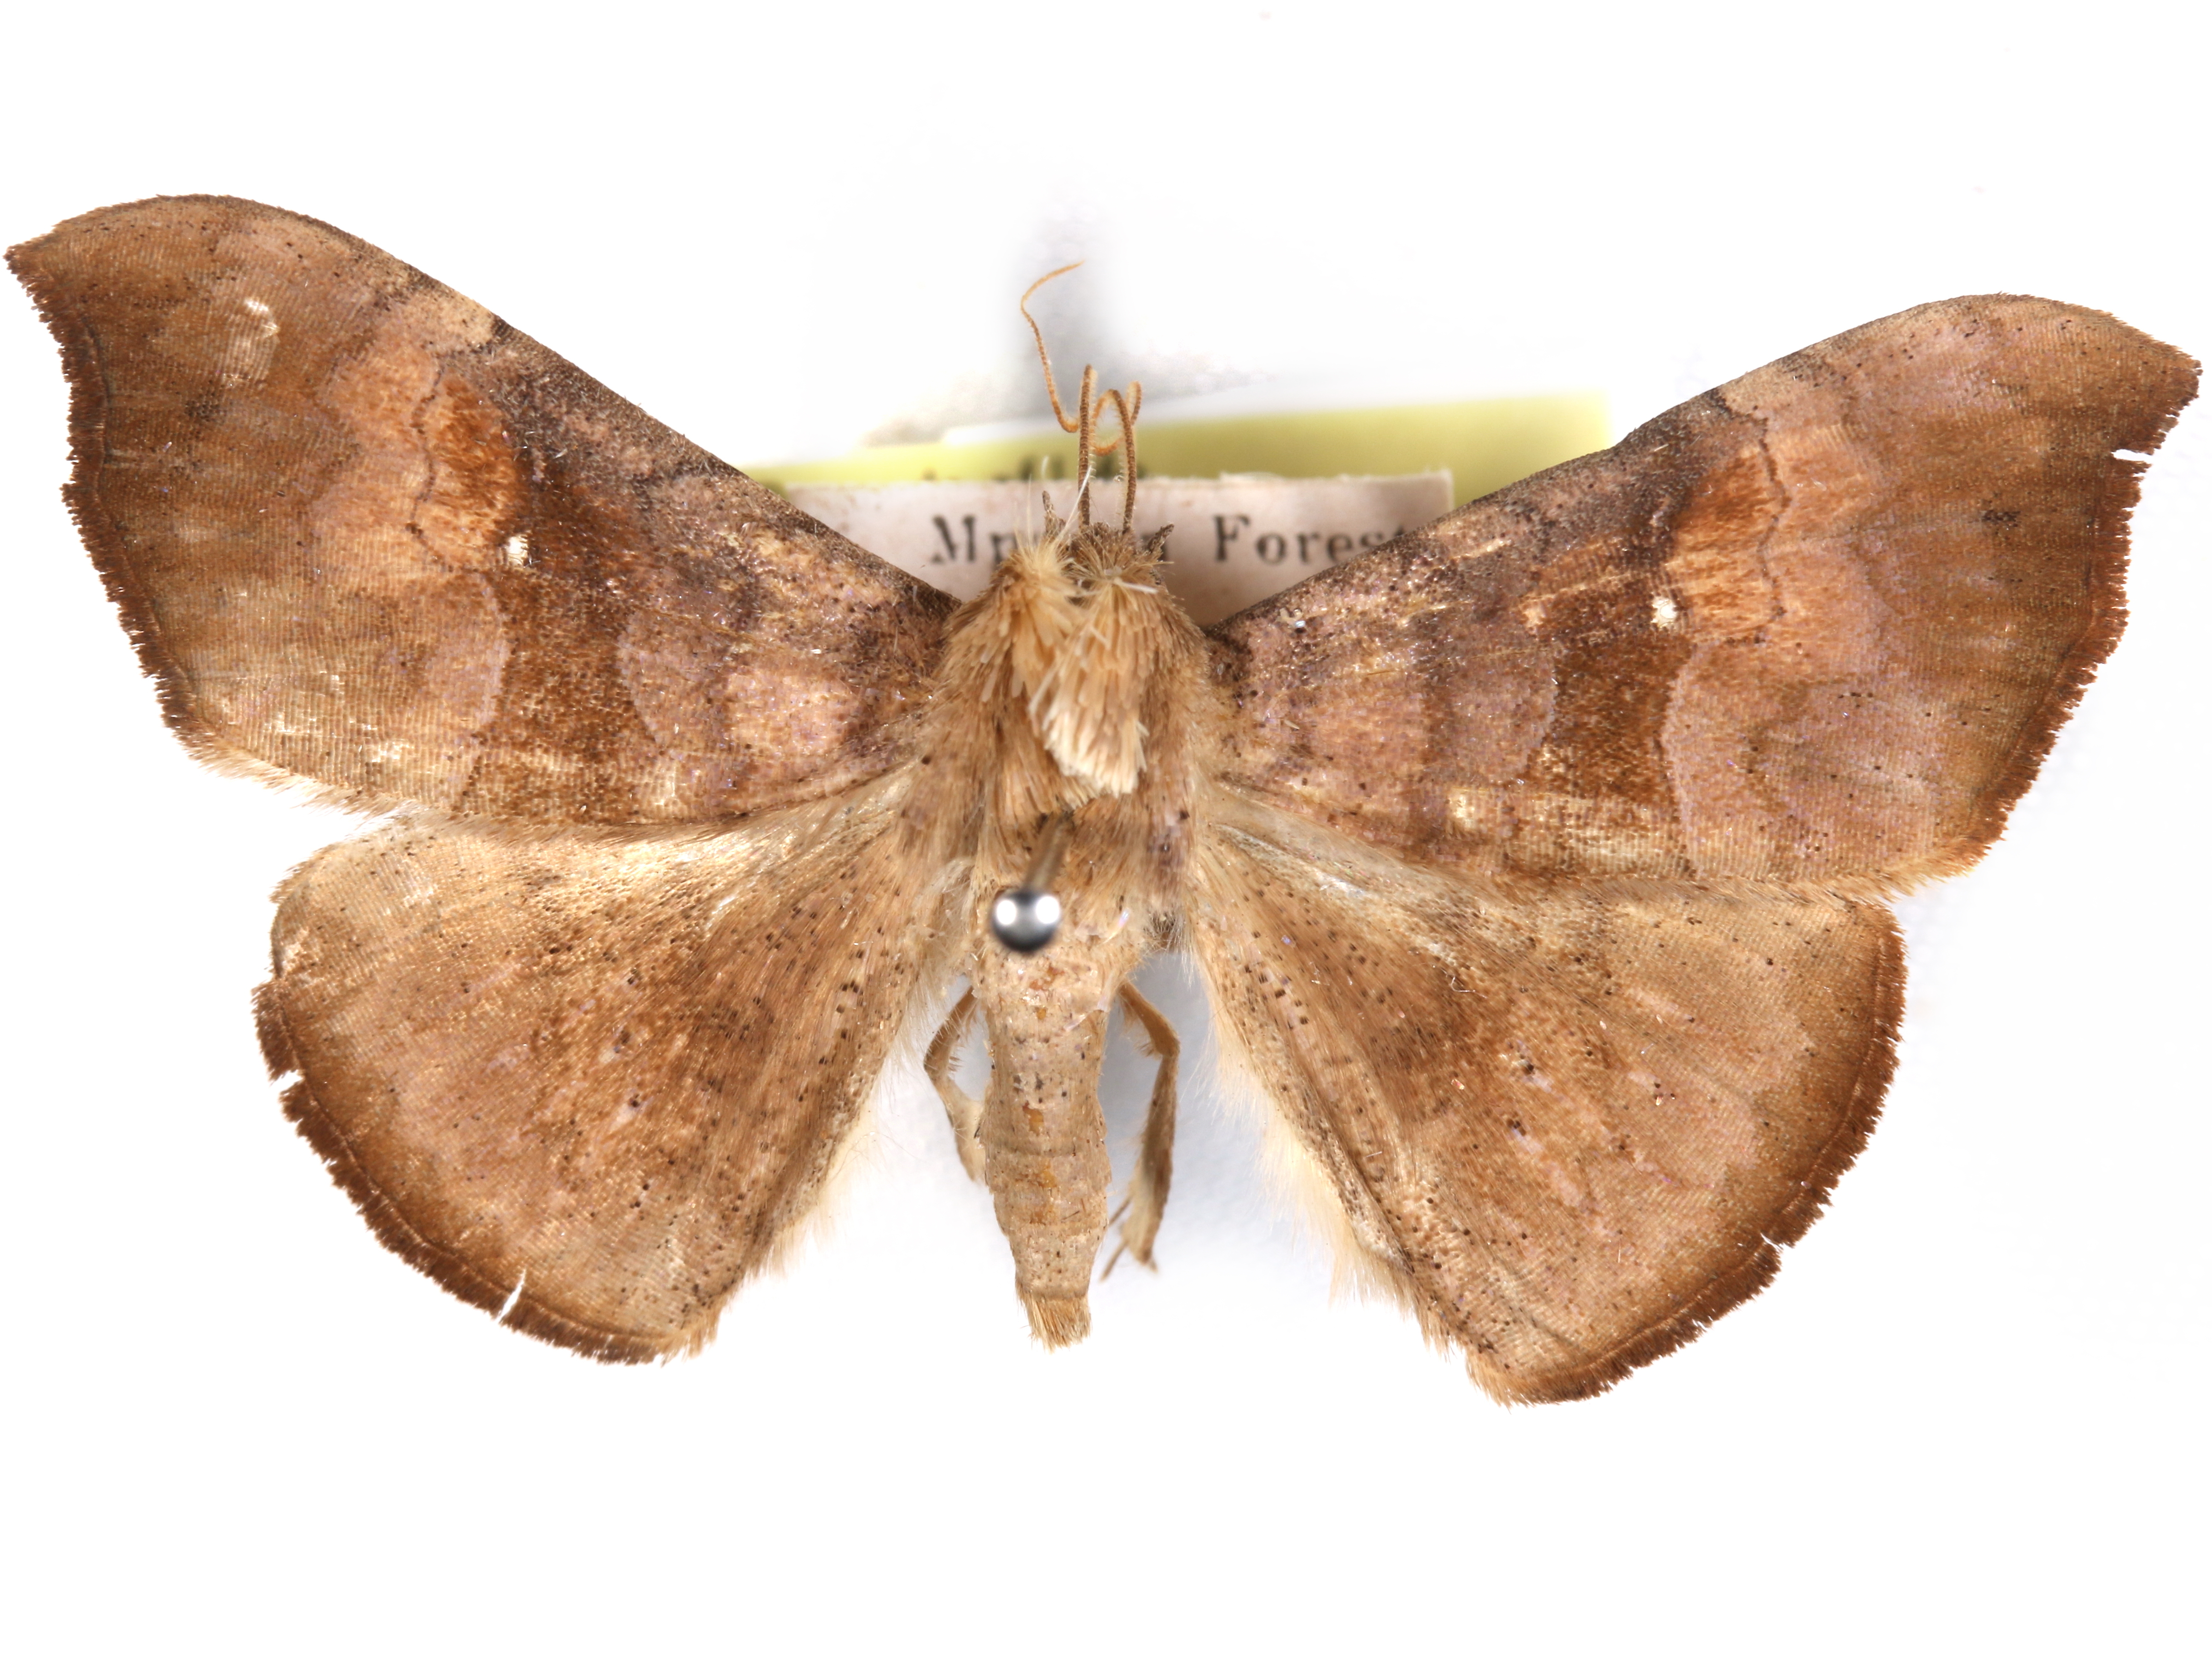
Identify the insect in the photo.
Enmonodiops ochrodiscata
